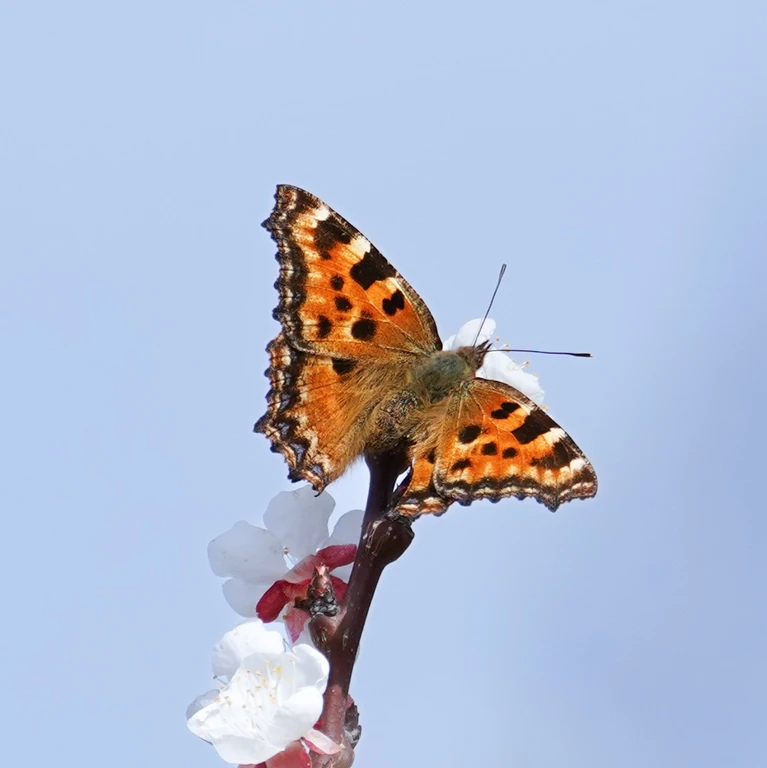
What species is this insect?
Nymphalis polychloros
